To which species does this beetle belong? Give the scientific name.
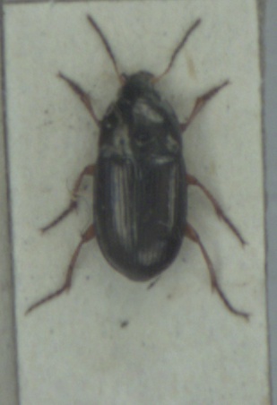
Amara familiaris
